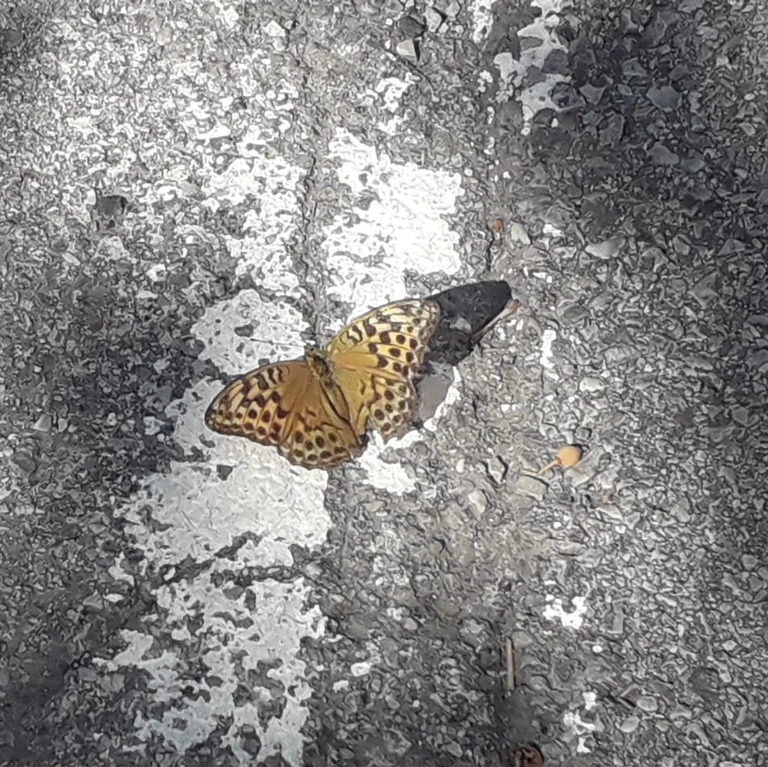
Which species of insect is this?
Argynnis paphia
